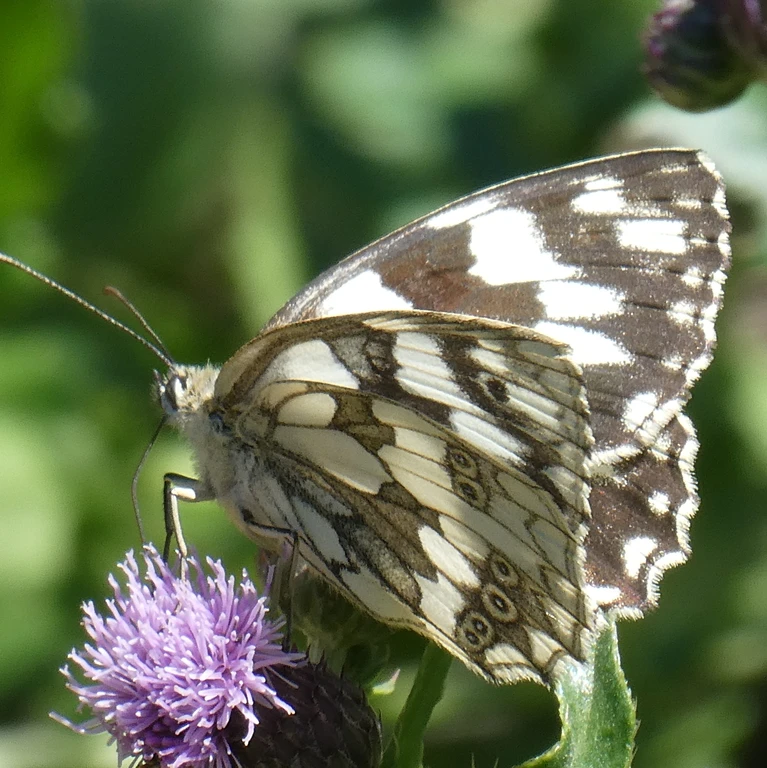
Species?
Melanargia galathea
